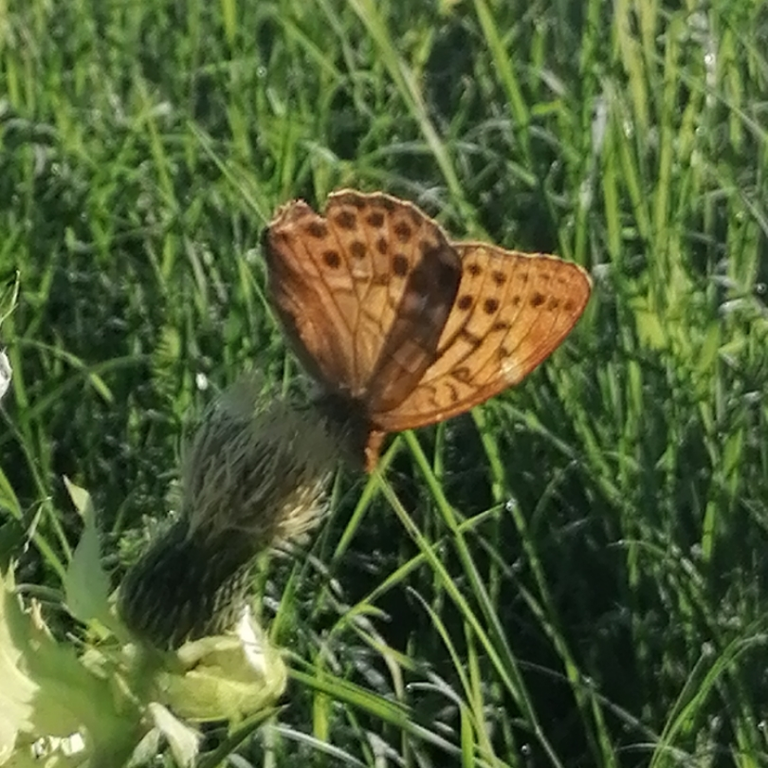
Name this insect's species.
Argynnis paphia
